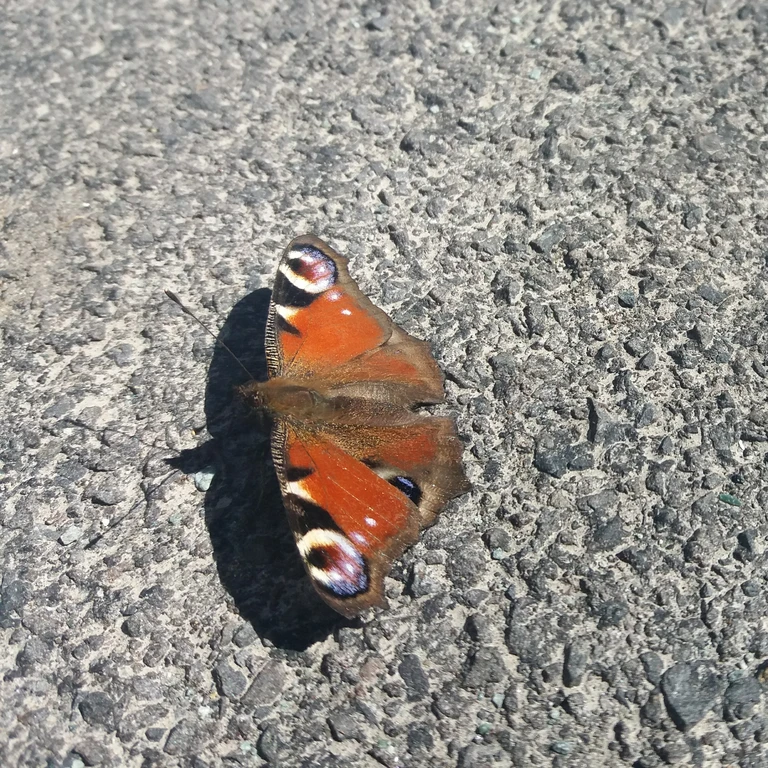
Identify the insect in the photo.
Aglais io
